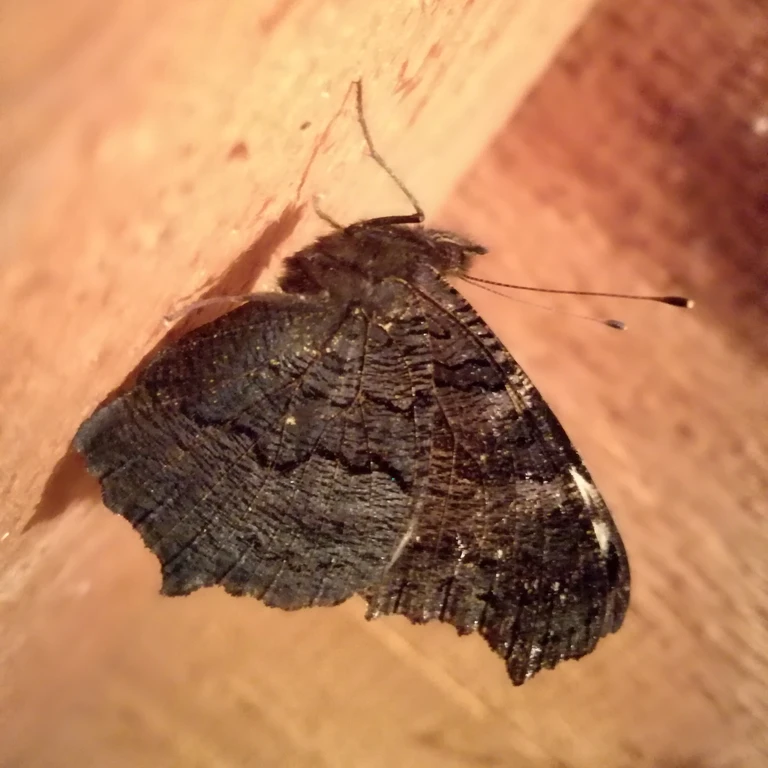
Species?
Aglais io
